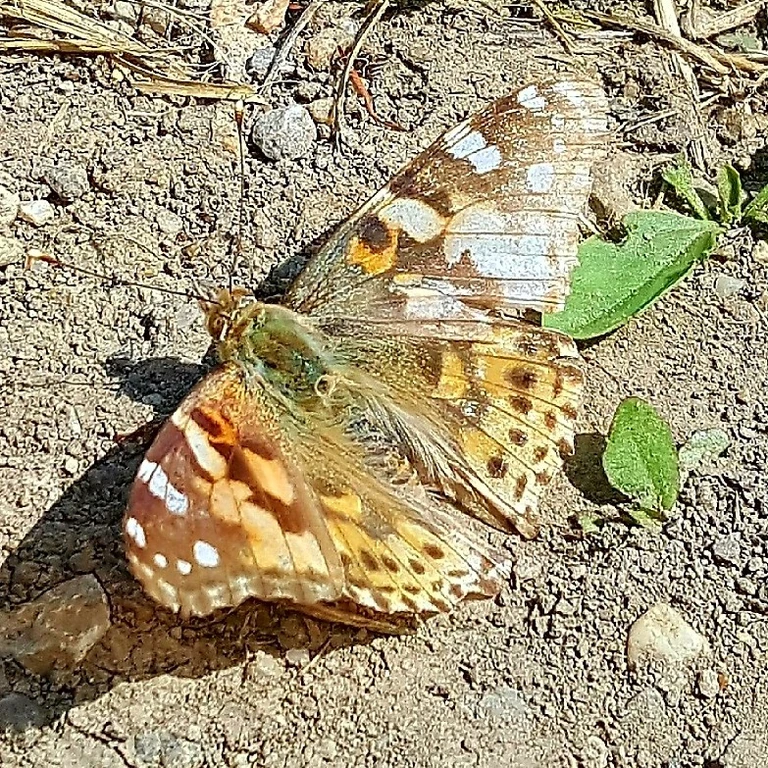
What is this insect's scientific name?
Vanessa cardui
